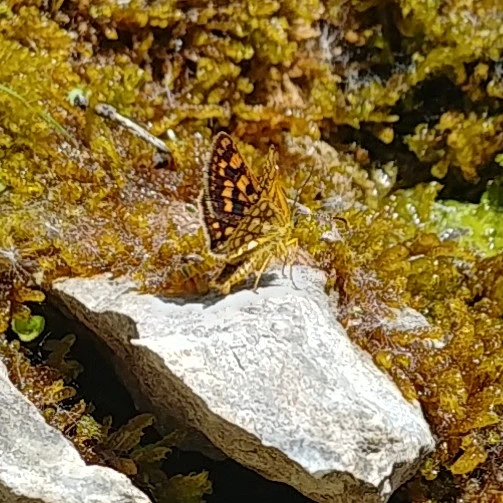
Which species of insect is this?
Carterocephalus palaemon
